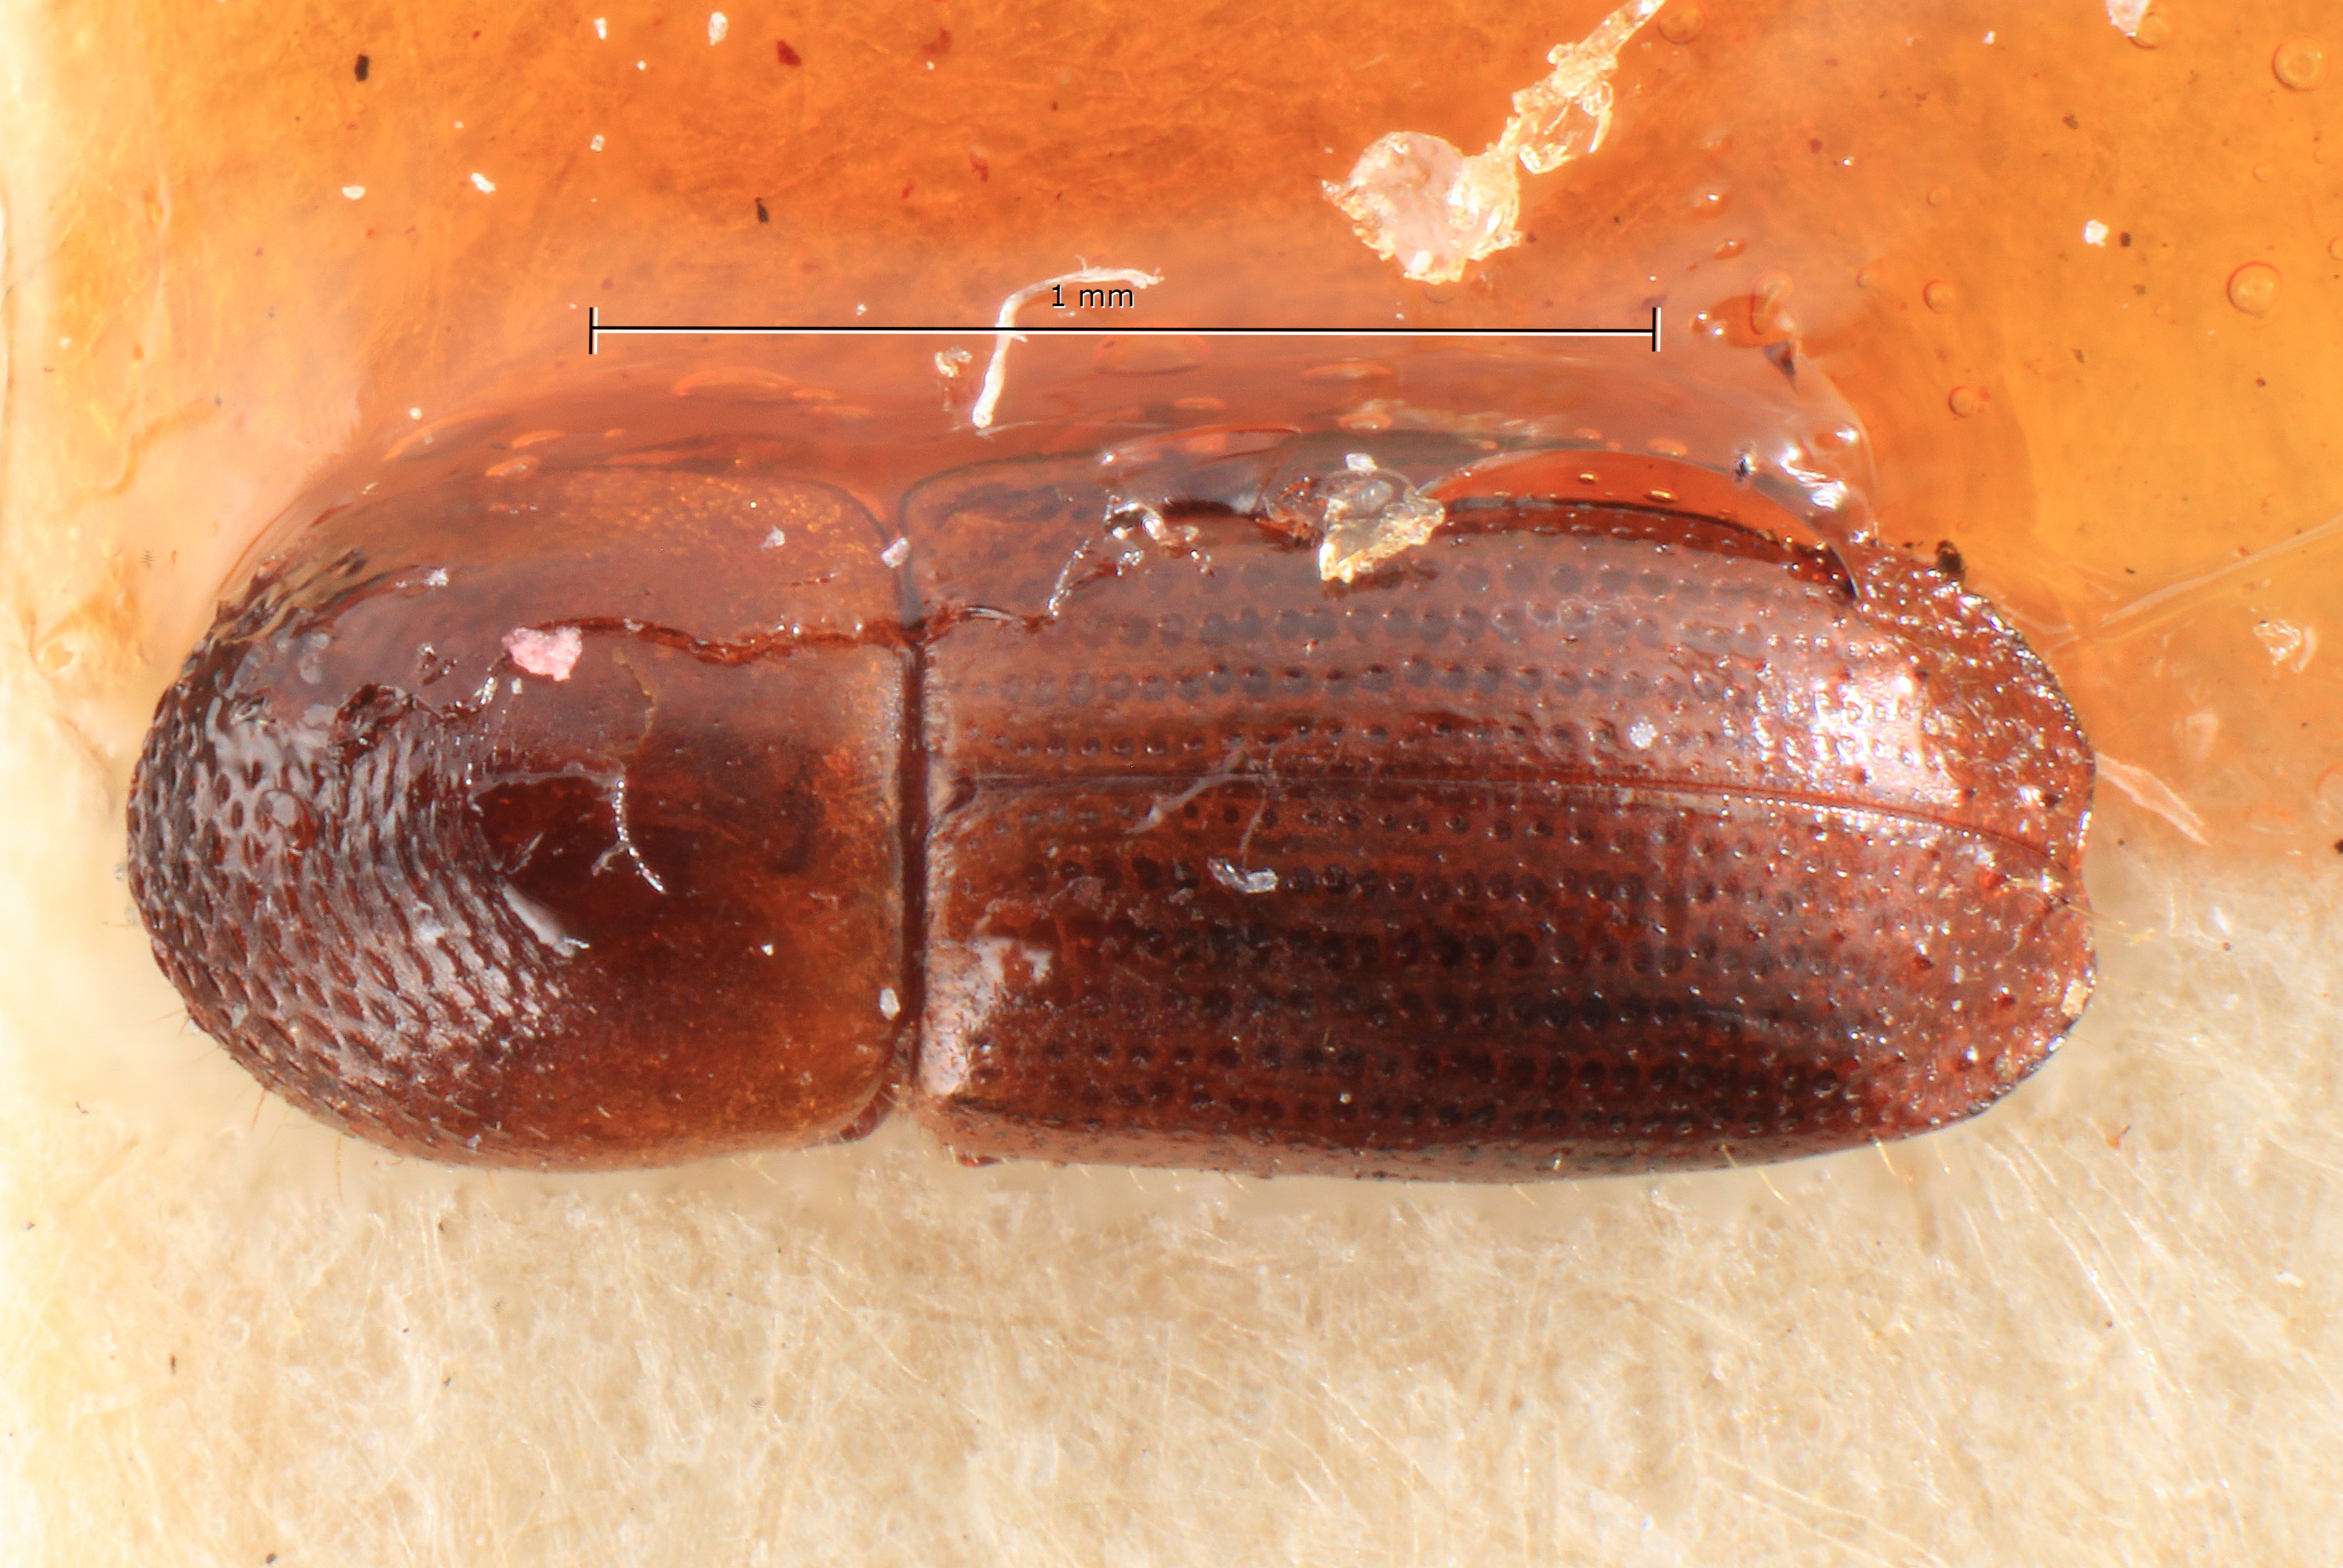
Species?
Xyleborus subparallelus
